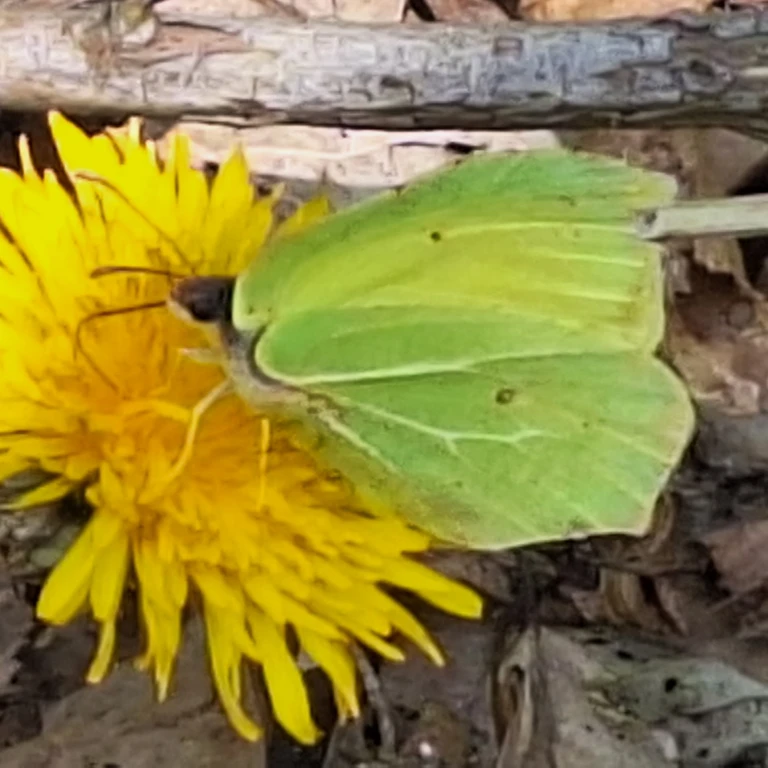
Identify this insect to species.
Gonepteryx rhamni
